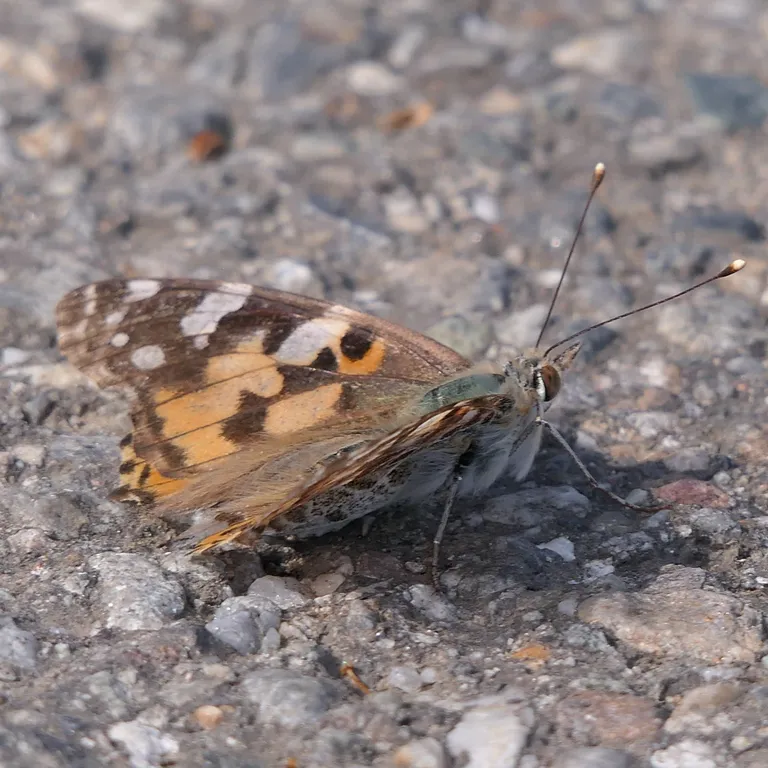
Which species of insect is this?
Vanessa cardui
